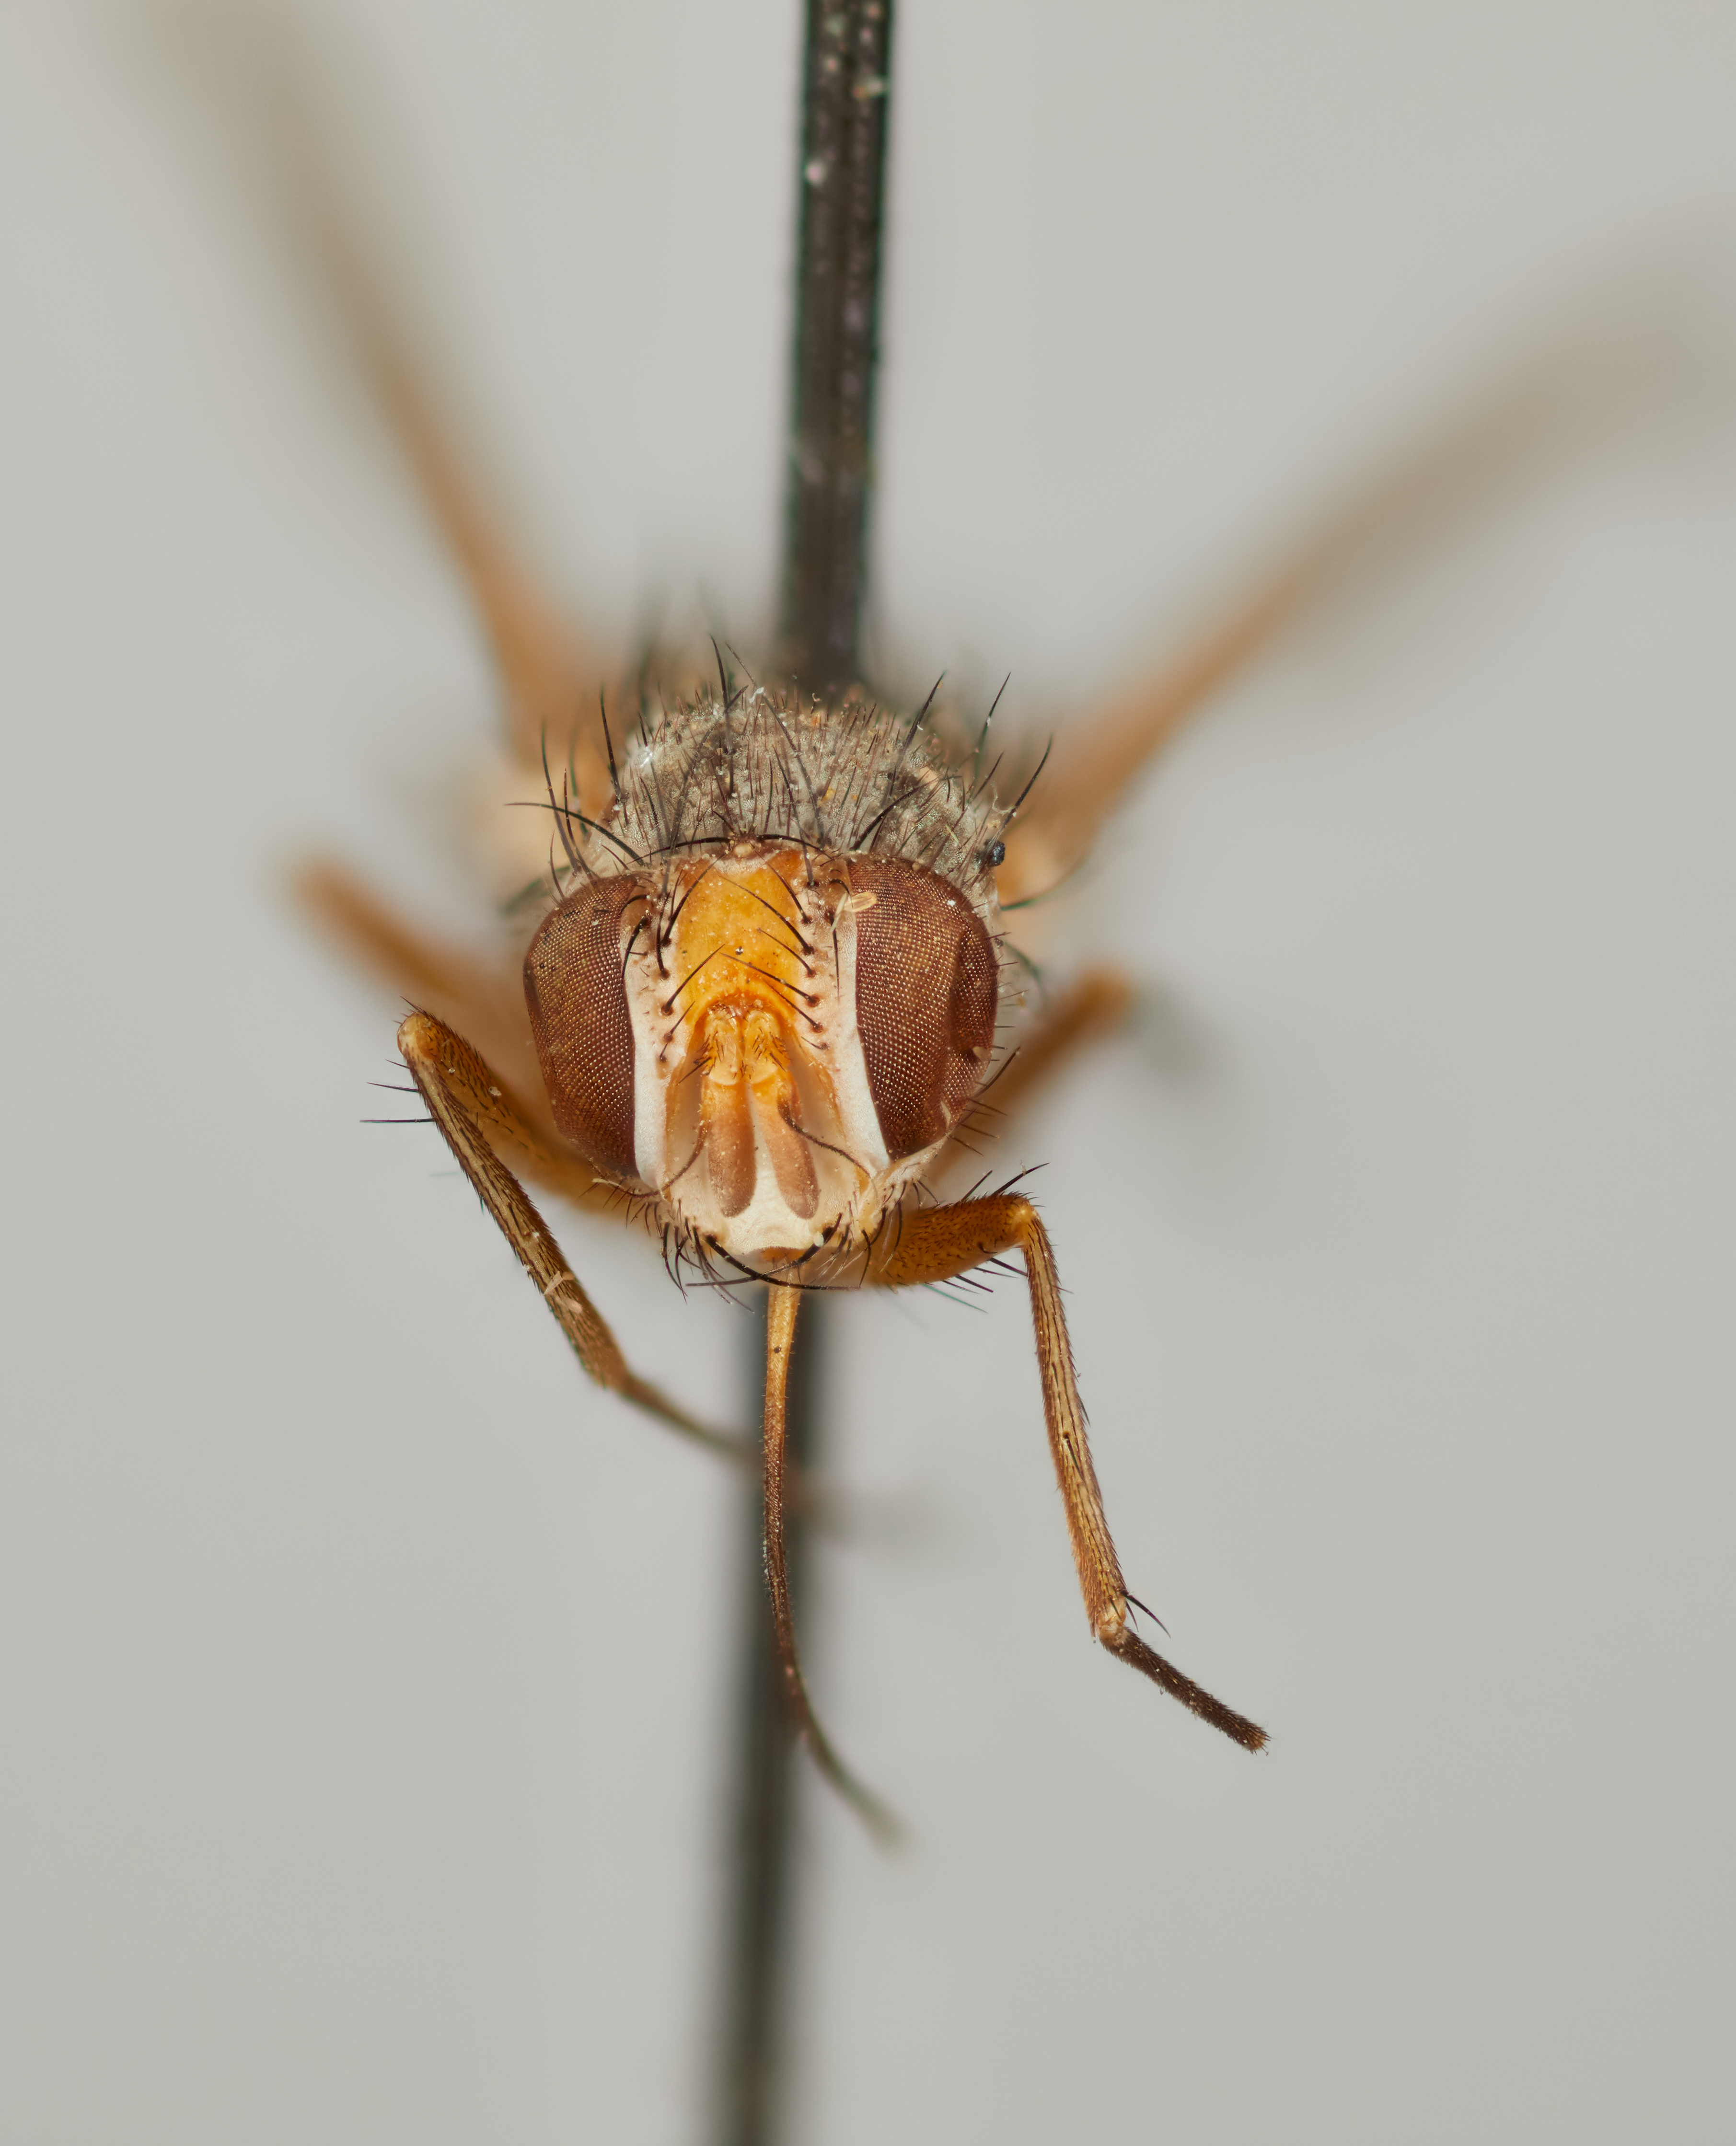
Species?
Drepanoglossa amydriae
